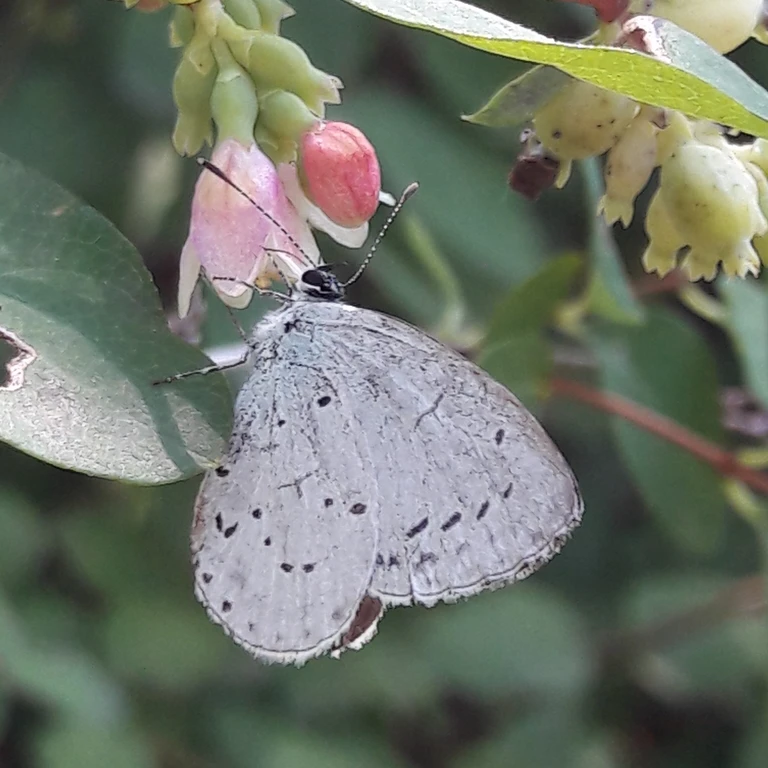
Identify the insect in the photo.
Celastrina argiolus
